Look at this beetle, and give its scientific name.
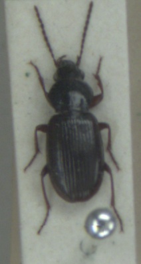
Pterostichus strenuus
